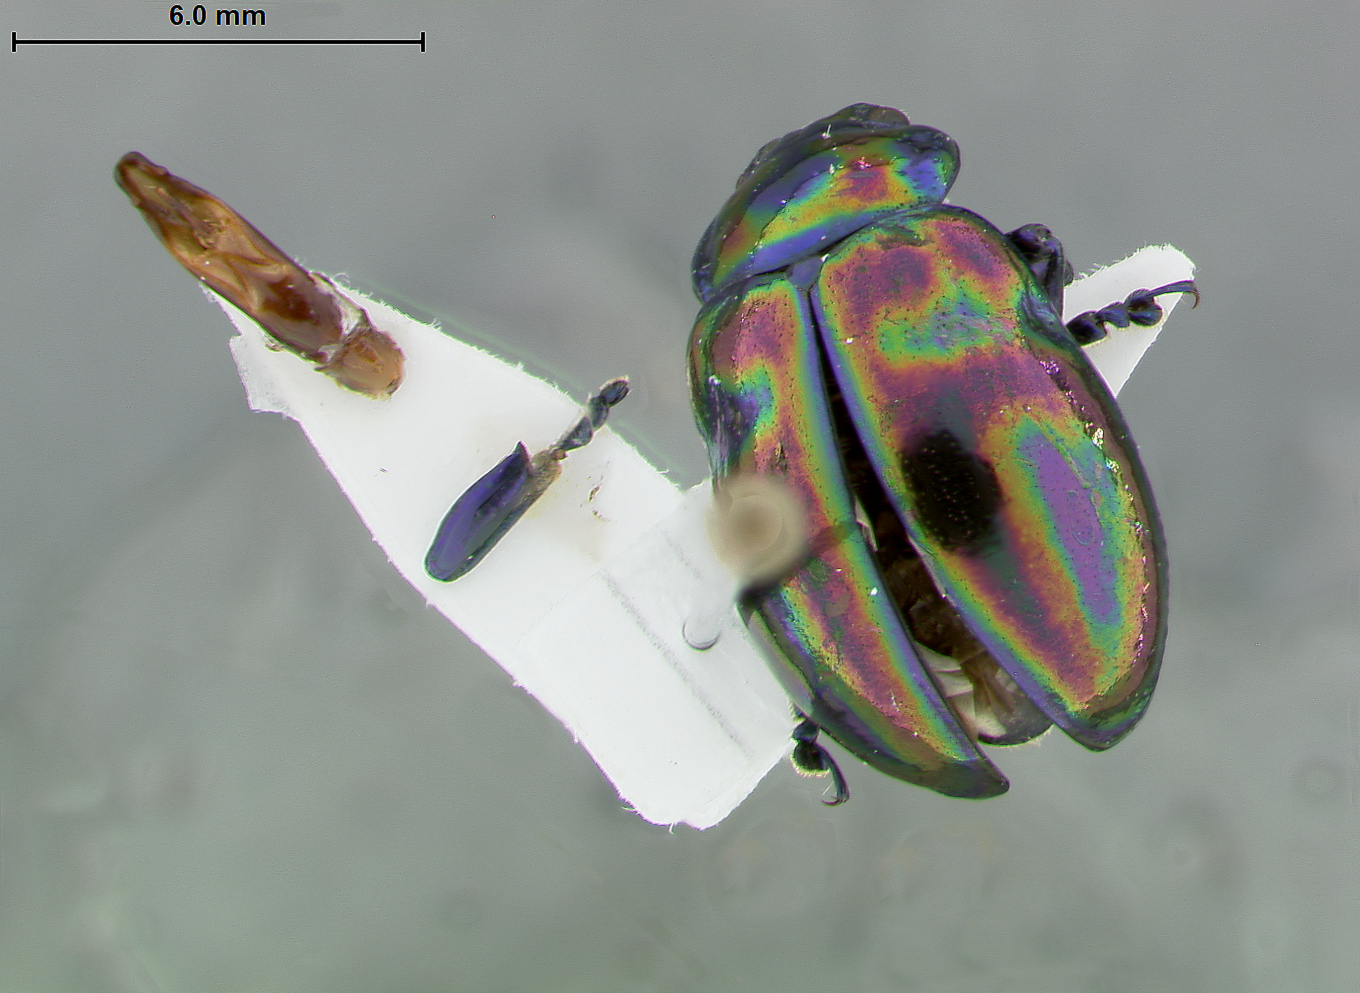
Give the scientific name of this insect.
Ambrostoma omeishana
